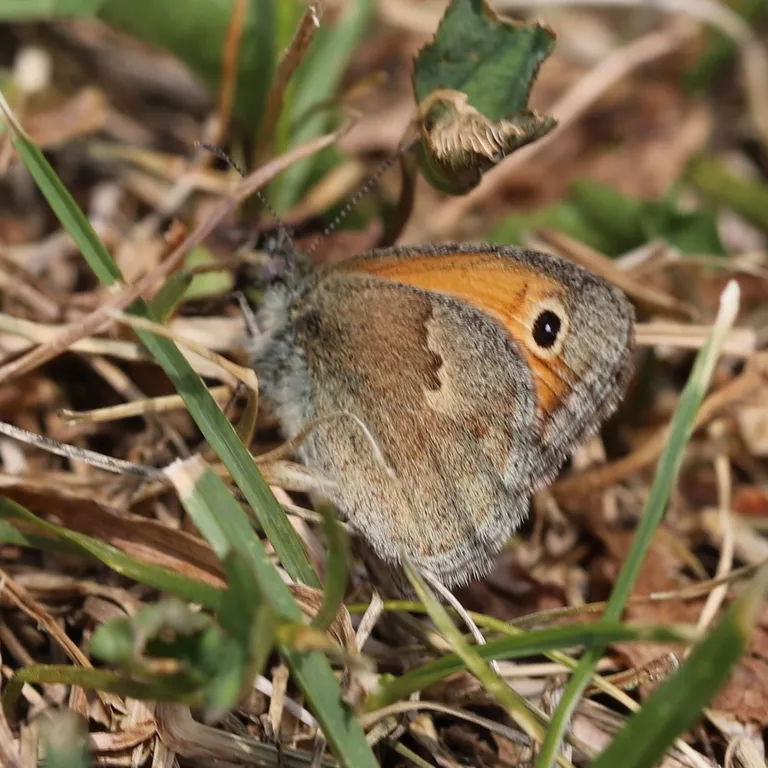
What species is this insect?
Coenonympha pamphilus
